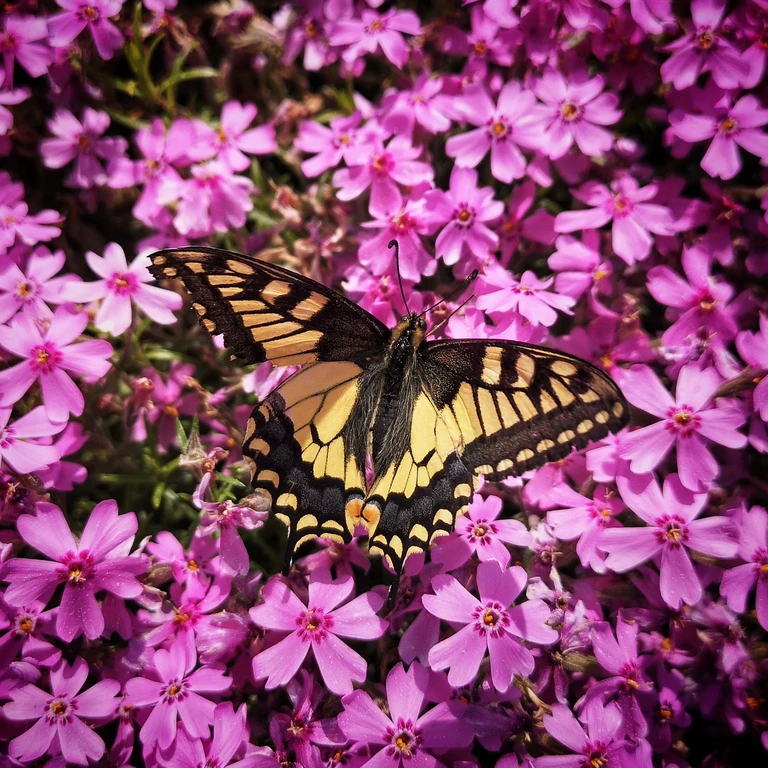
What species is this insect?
Papilio machaon
